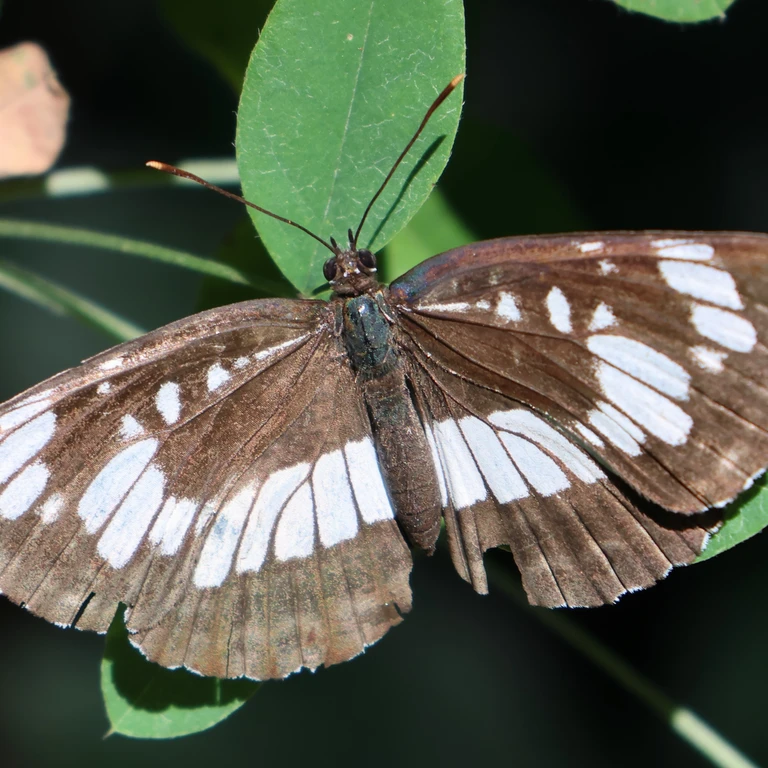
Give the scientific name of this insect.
Neptis rivularis
